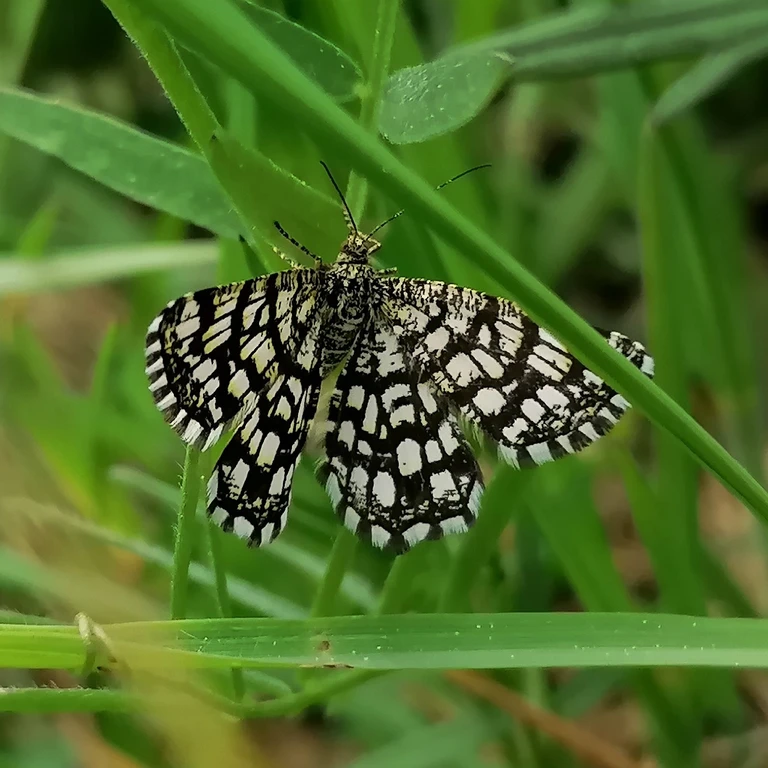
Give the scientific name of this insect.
Chiasmia clathrata
